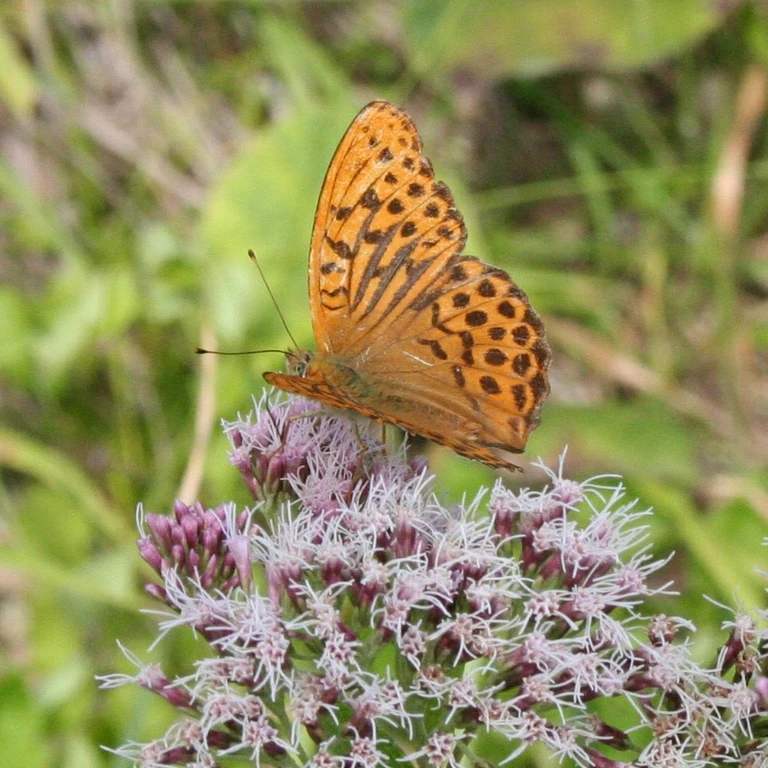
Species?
Argynnis paphia
